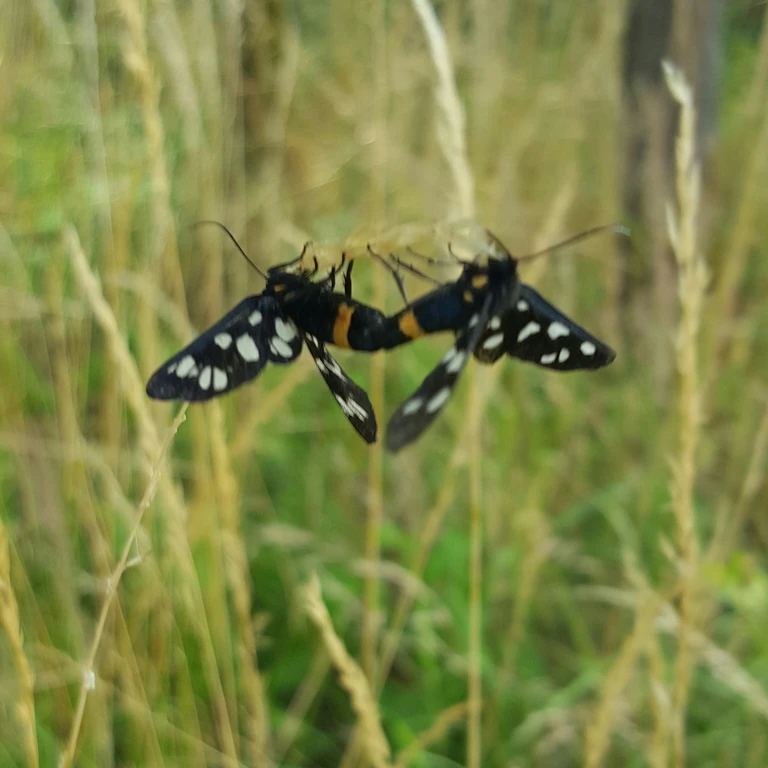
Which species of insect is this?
Amata phegea
